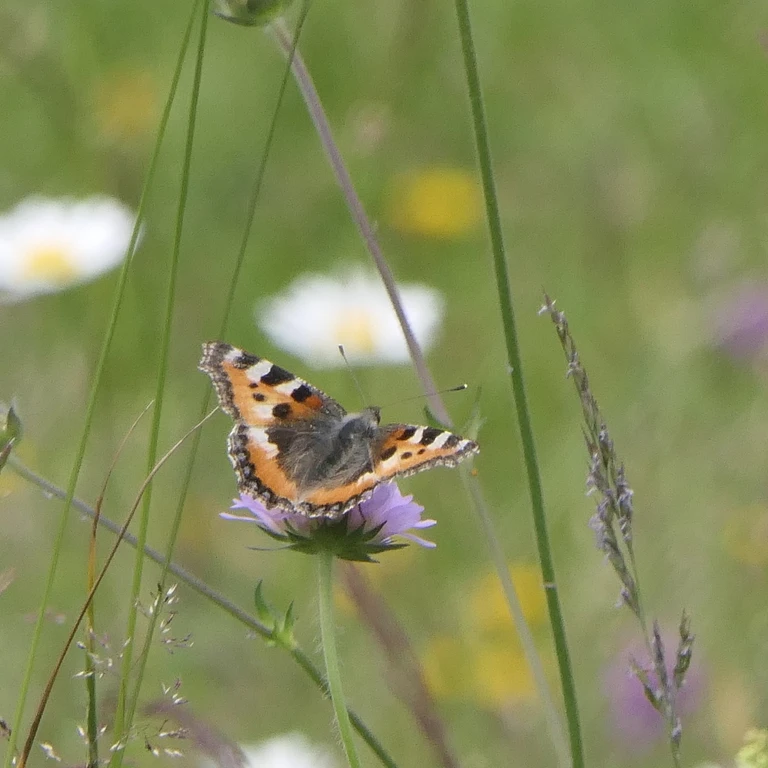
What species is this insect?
Aglais urticae
